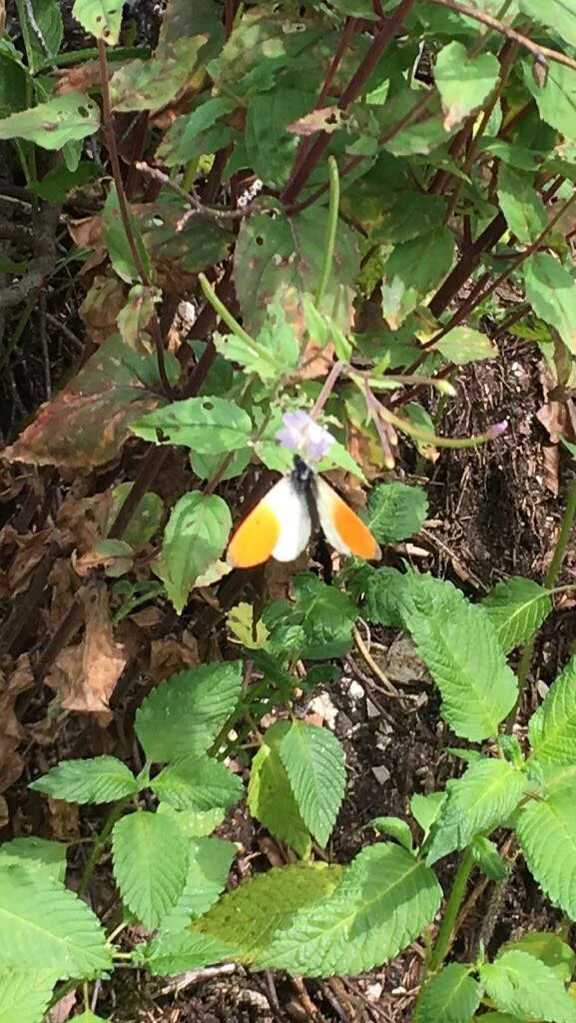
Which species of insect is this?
Anthocharis cardamines
